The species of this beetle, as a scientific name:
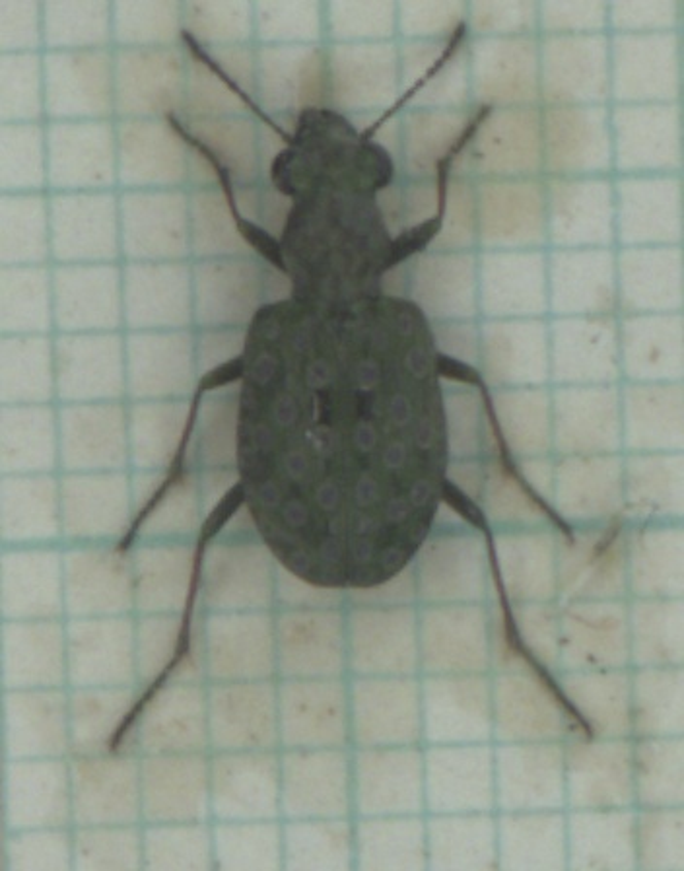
Elaphrus riparius
